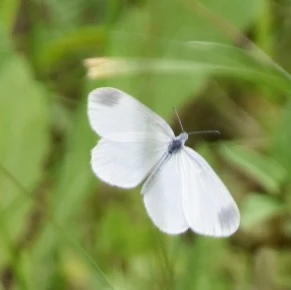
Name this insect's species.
Leptidea sinapis/juvernica
